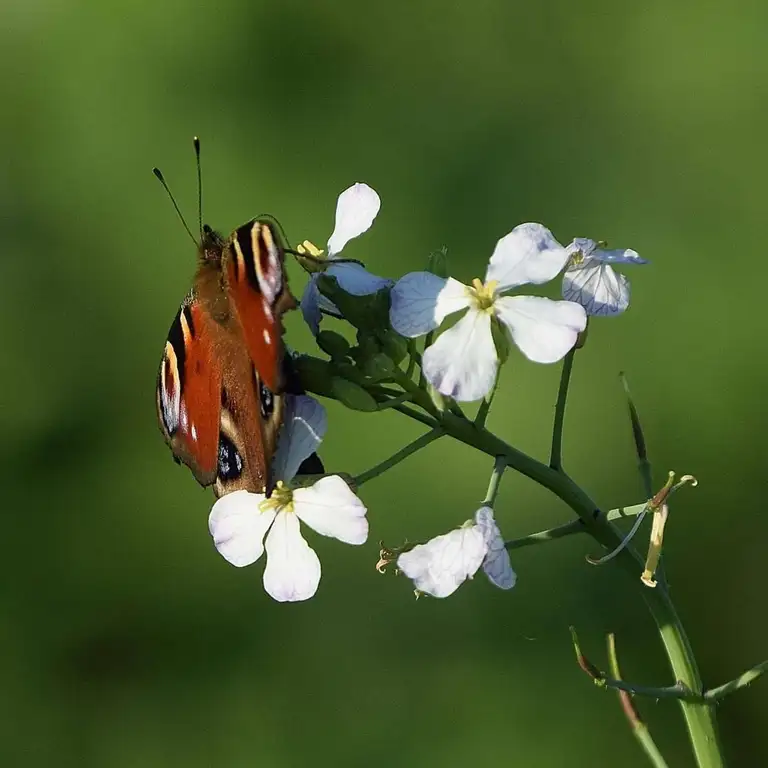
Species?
Aglais io
